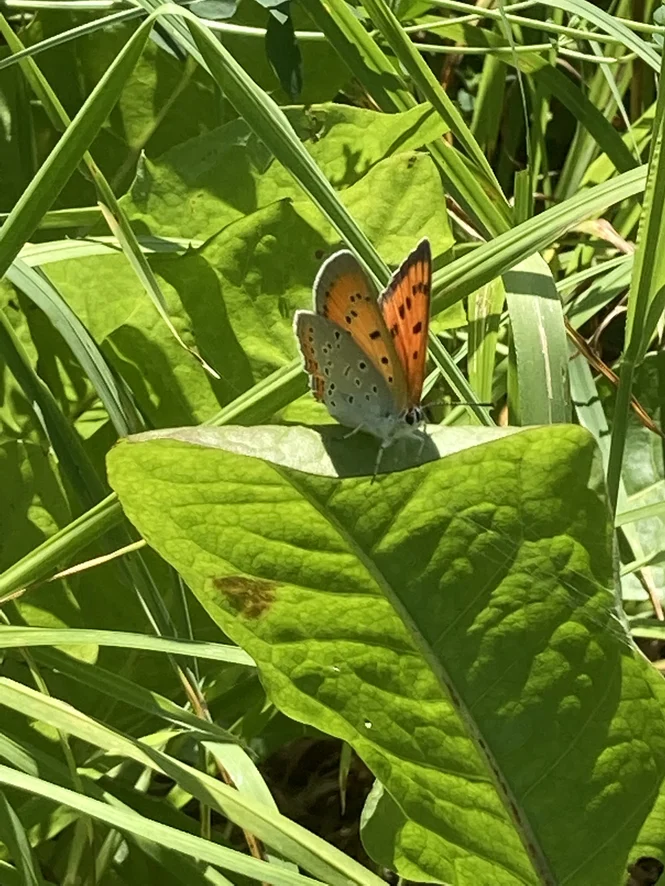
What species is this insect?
Lycaena dispar
